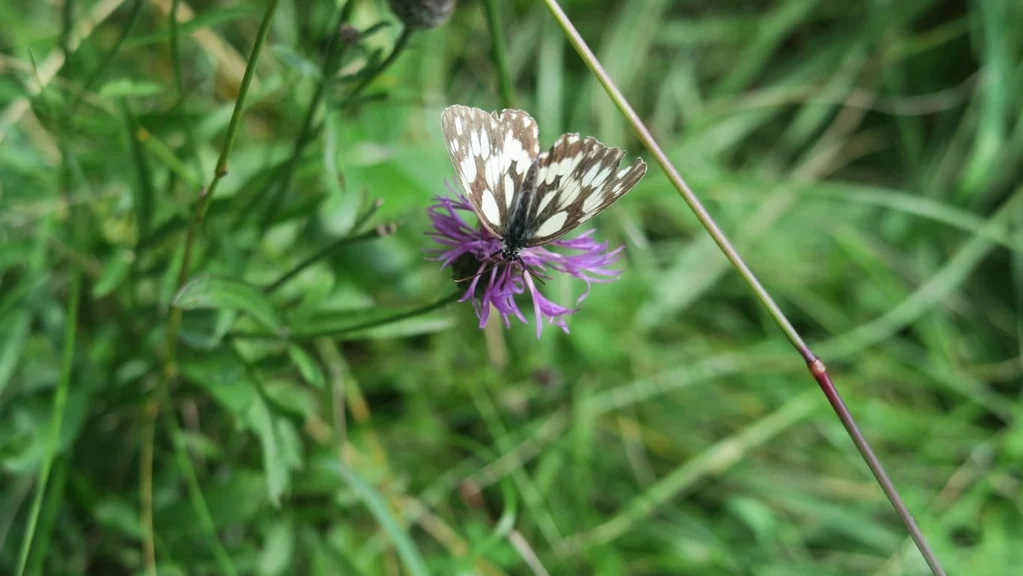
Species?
Melanargia galathea
